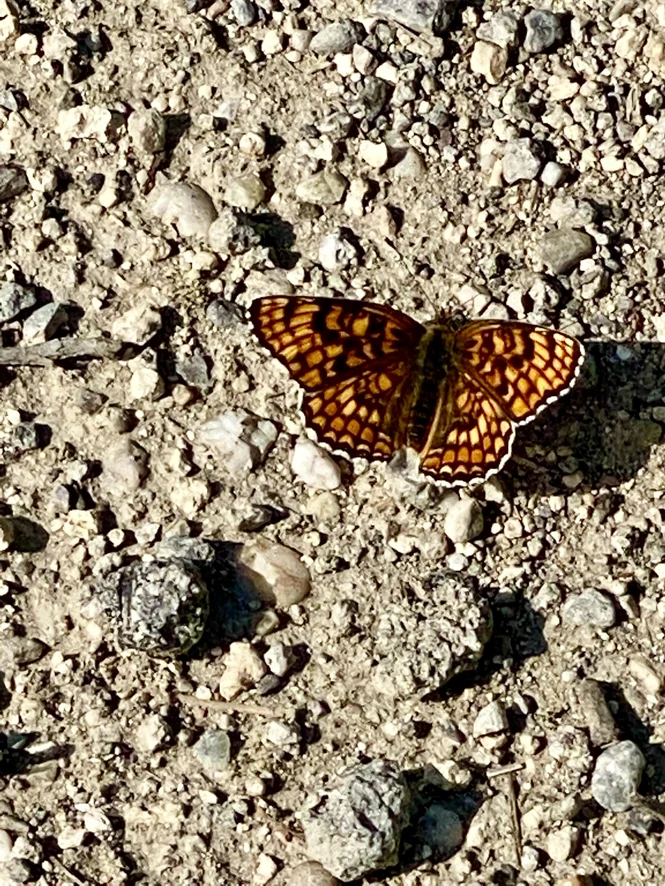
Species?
Melitaea phoebe
